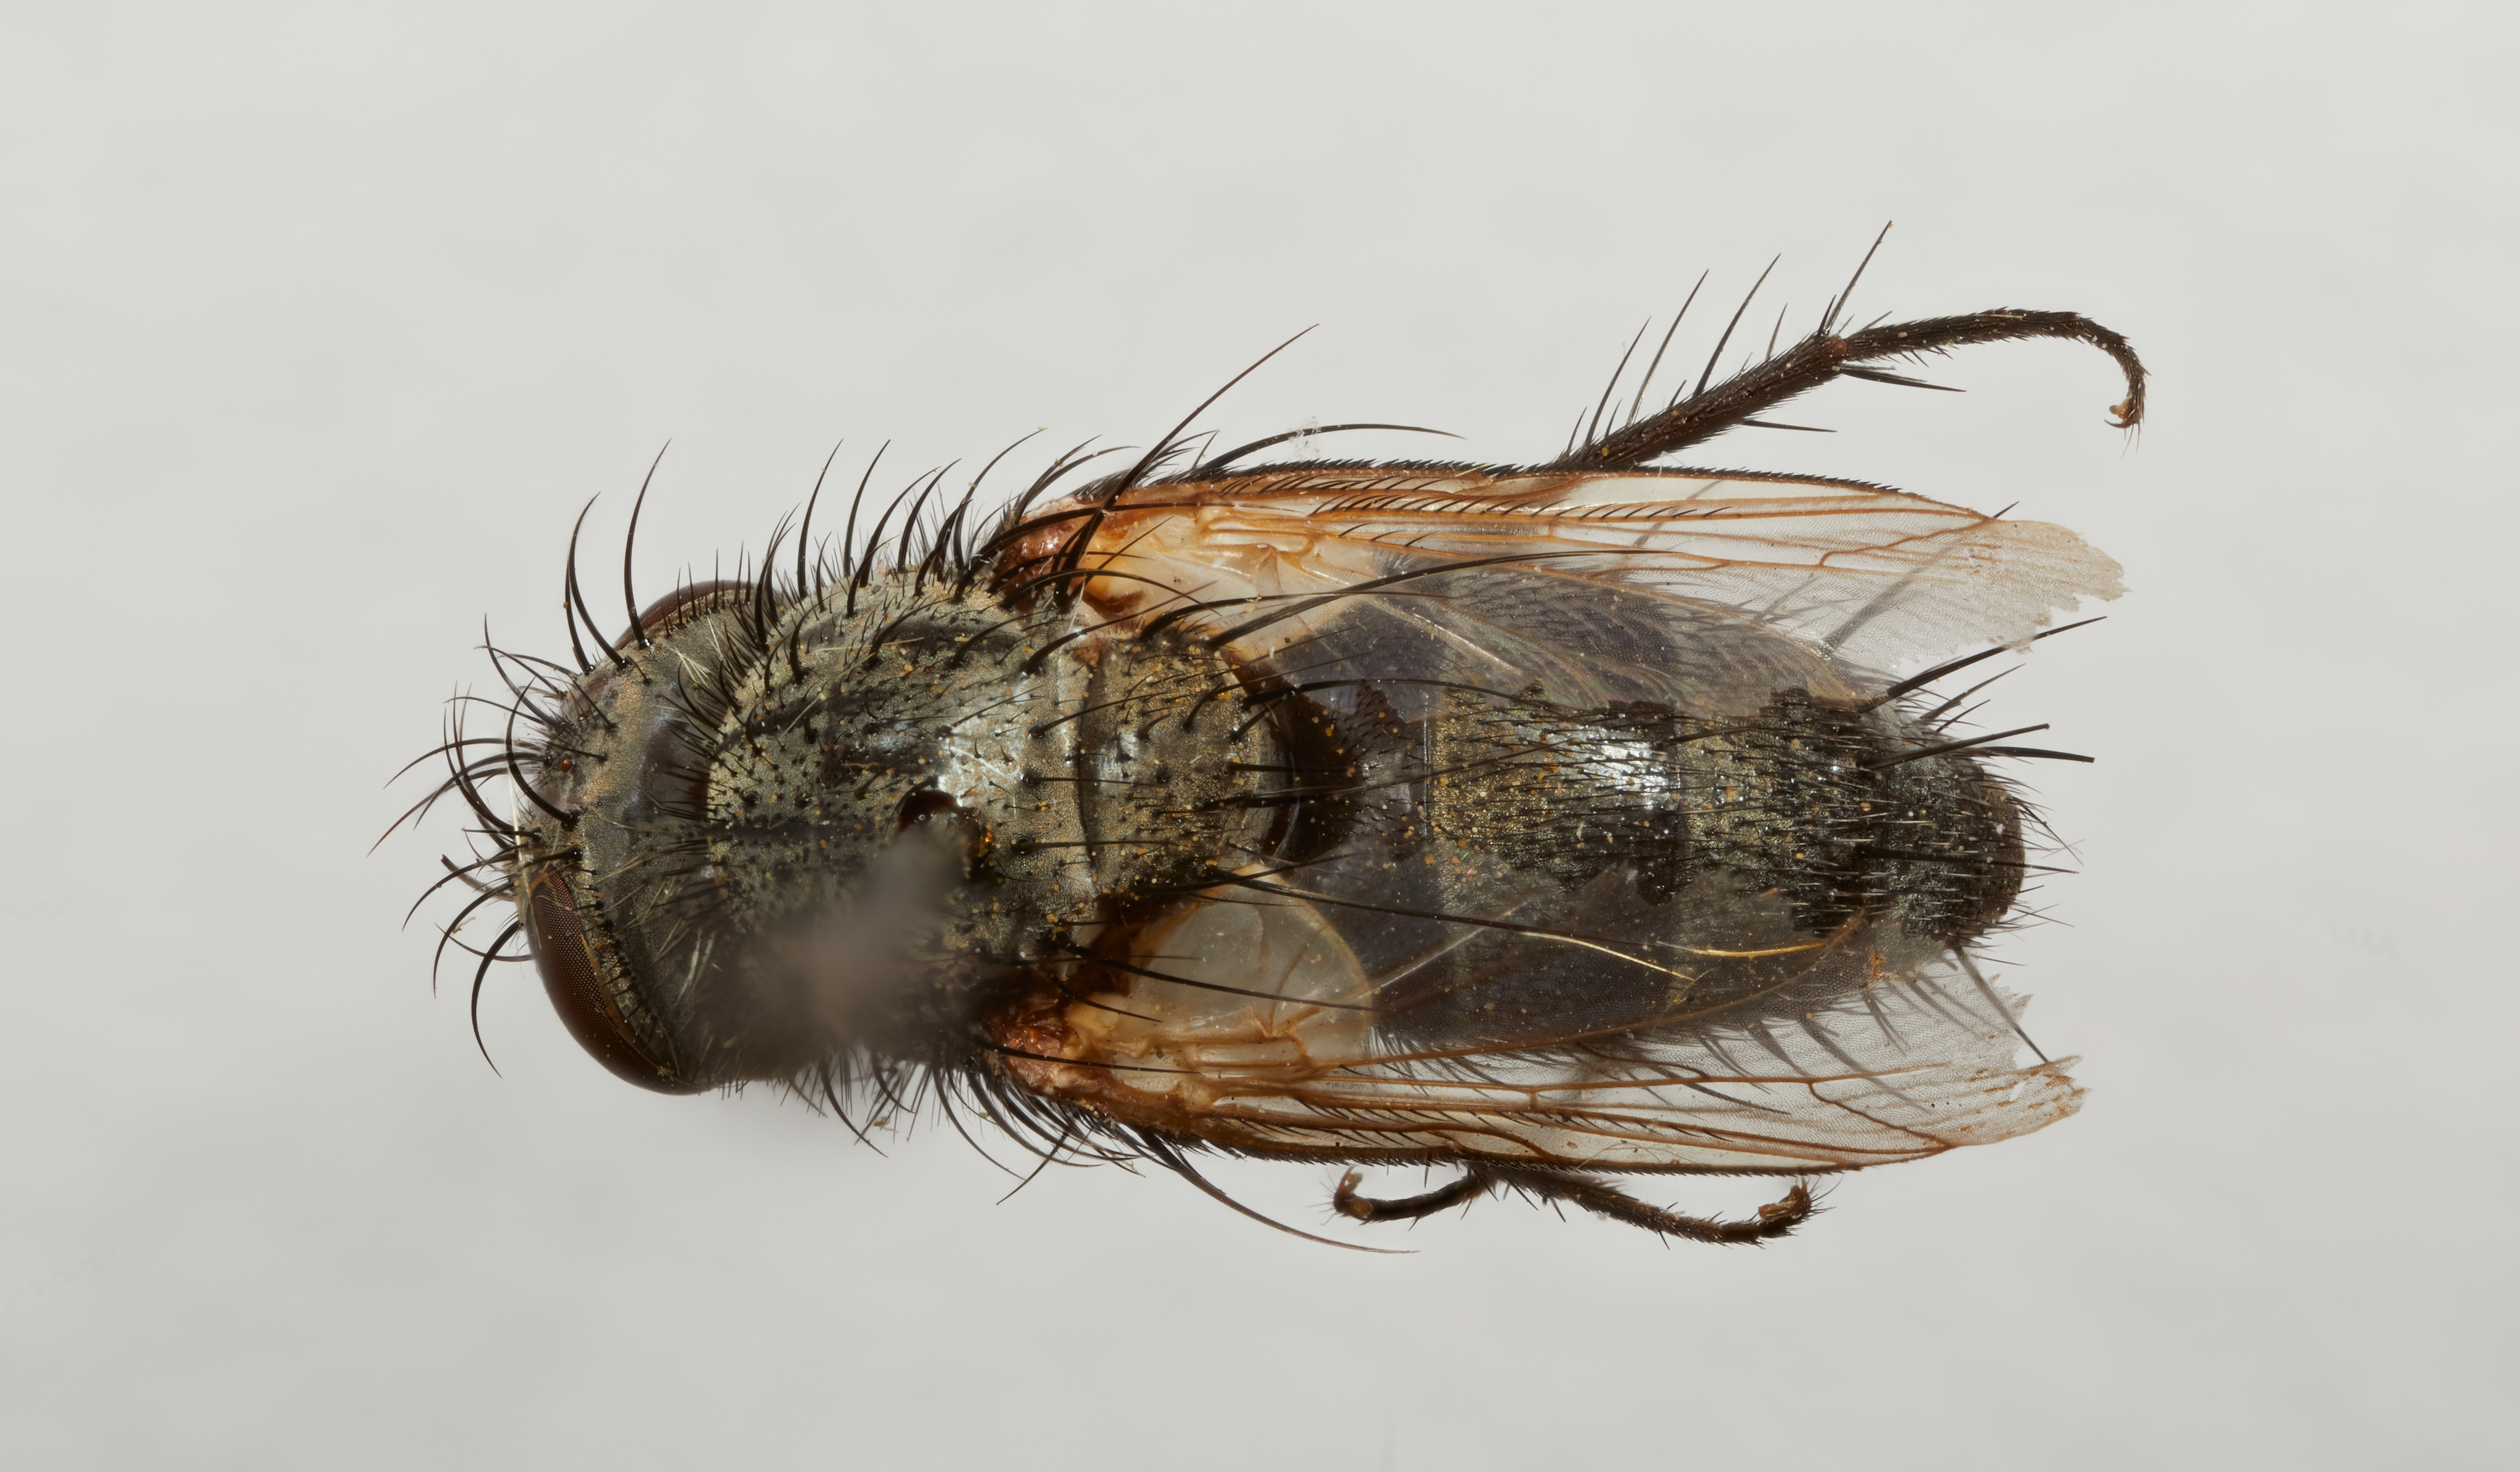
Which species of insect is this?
Sthenopleura latifrons
